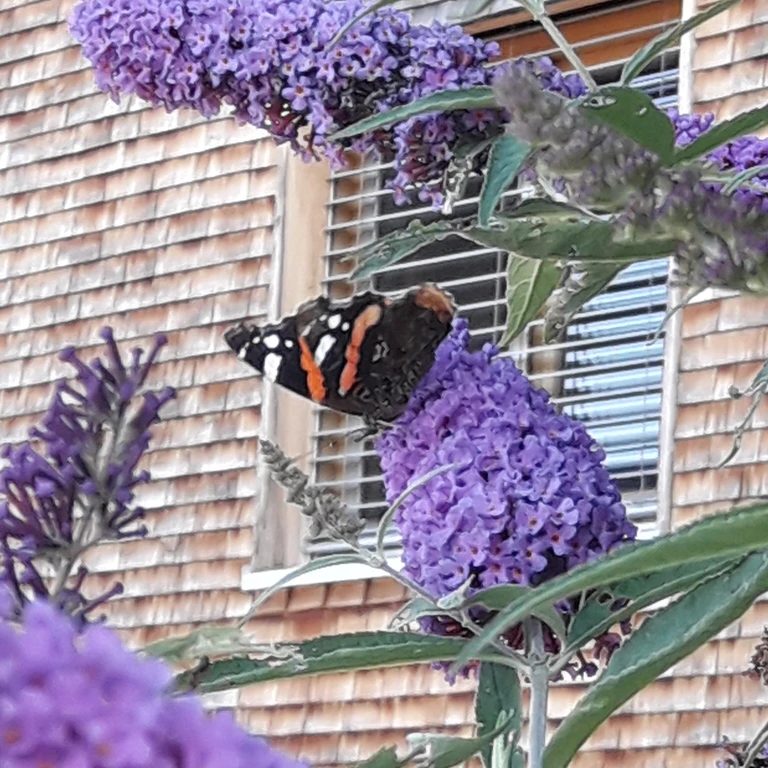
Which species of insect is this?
Vanessa atalanta
